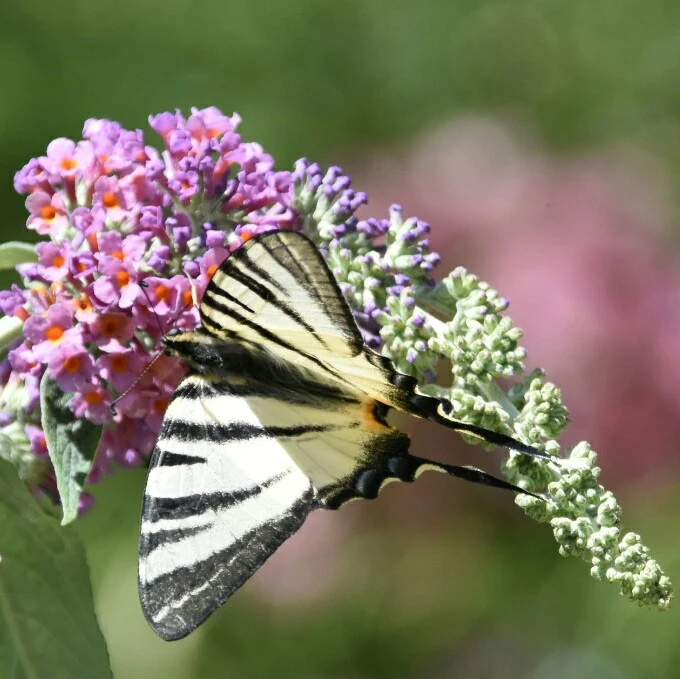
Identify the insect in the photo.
Iphiclides podalirius
